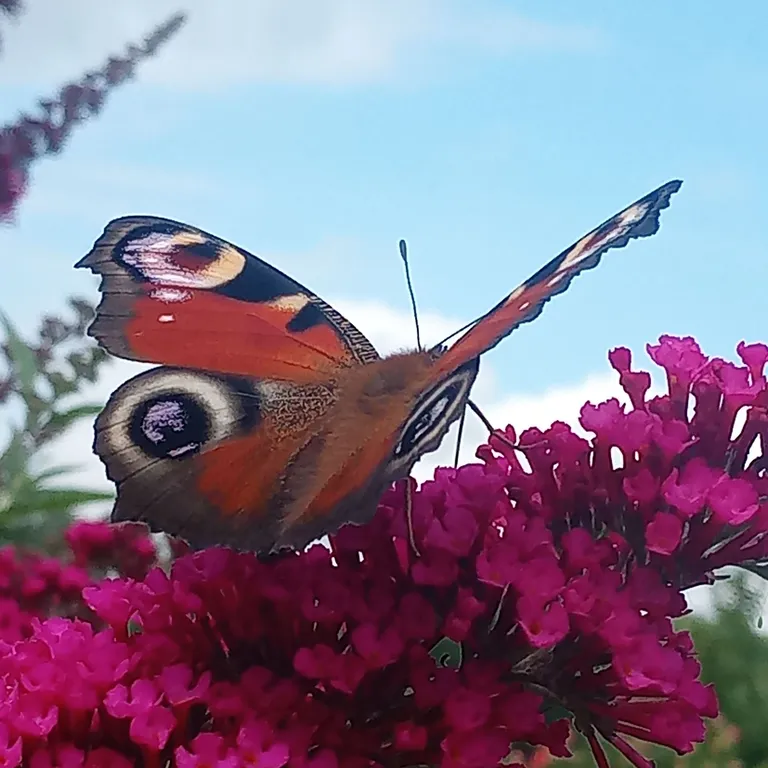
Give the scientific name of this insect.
Aglais io
